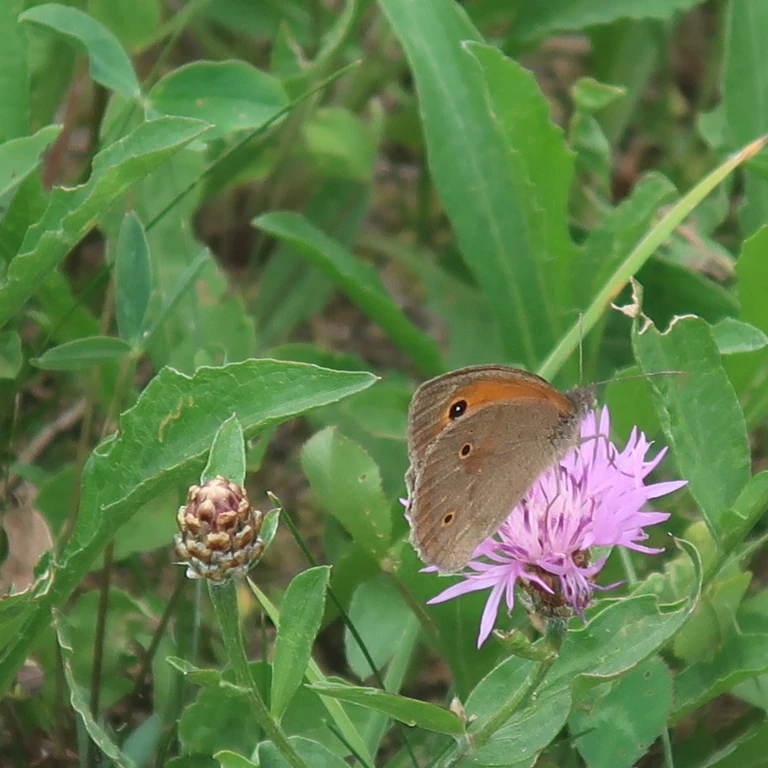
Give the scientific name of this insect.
Maniola jurtina
